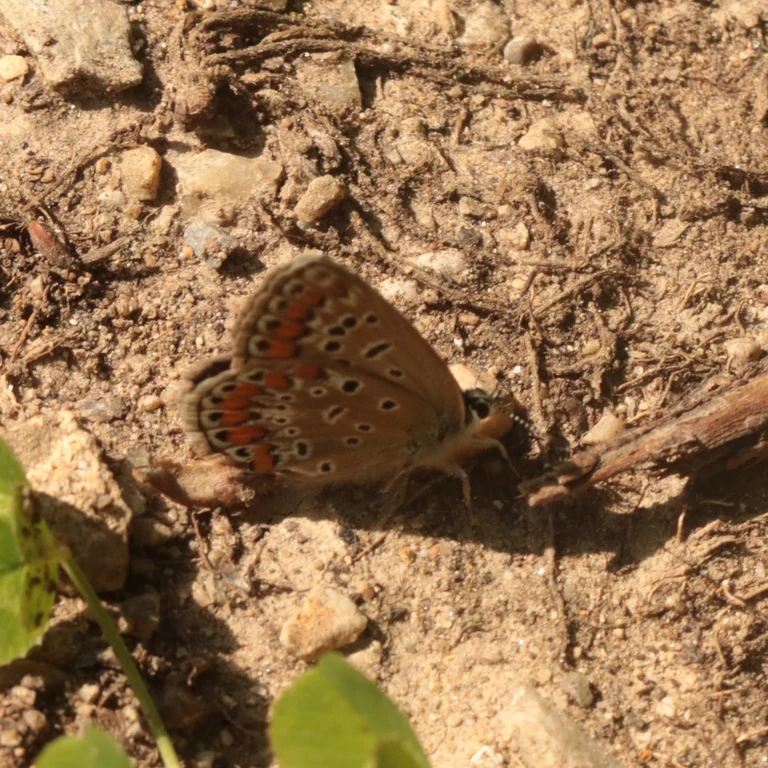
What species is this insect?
Polyommatus icarus
